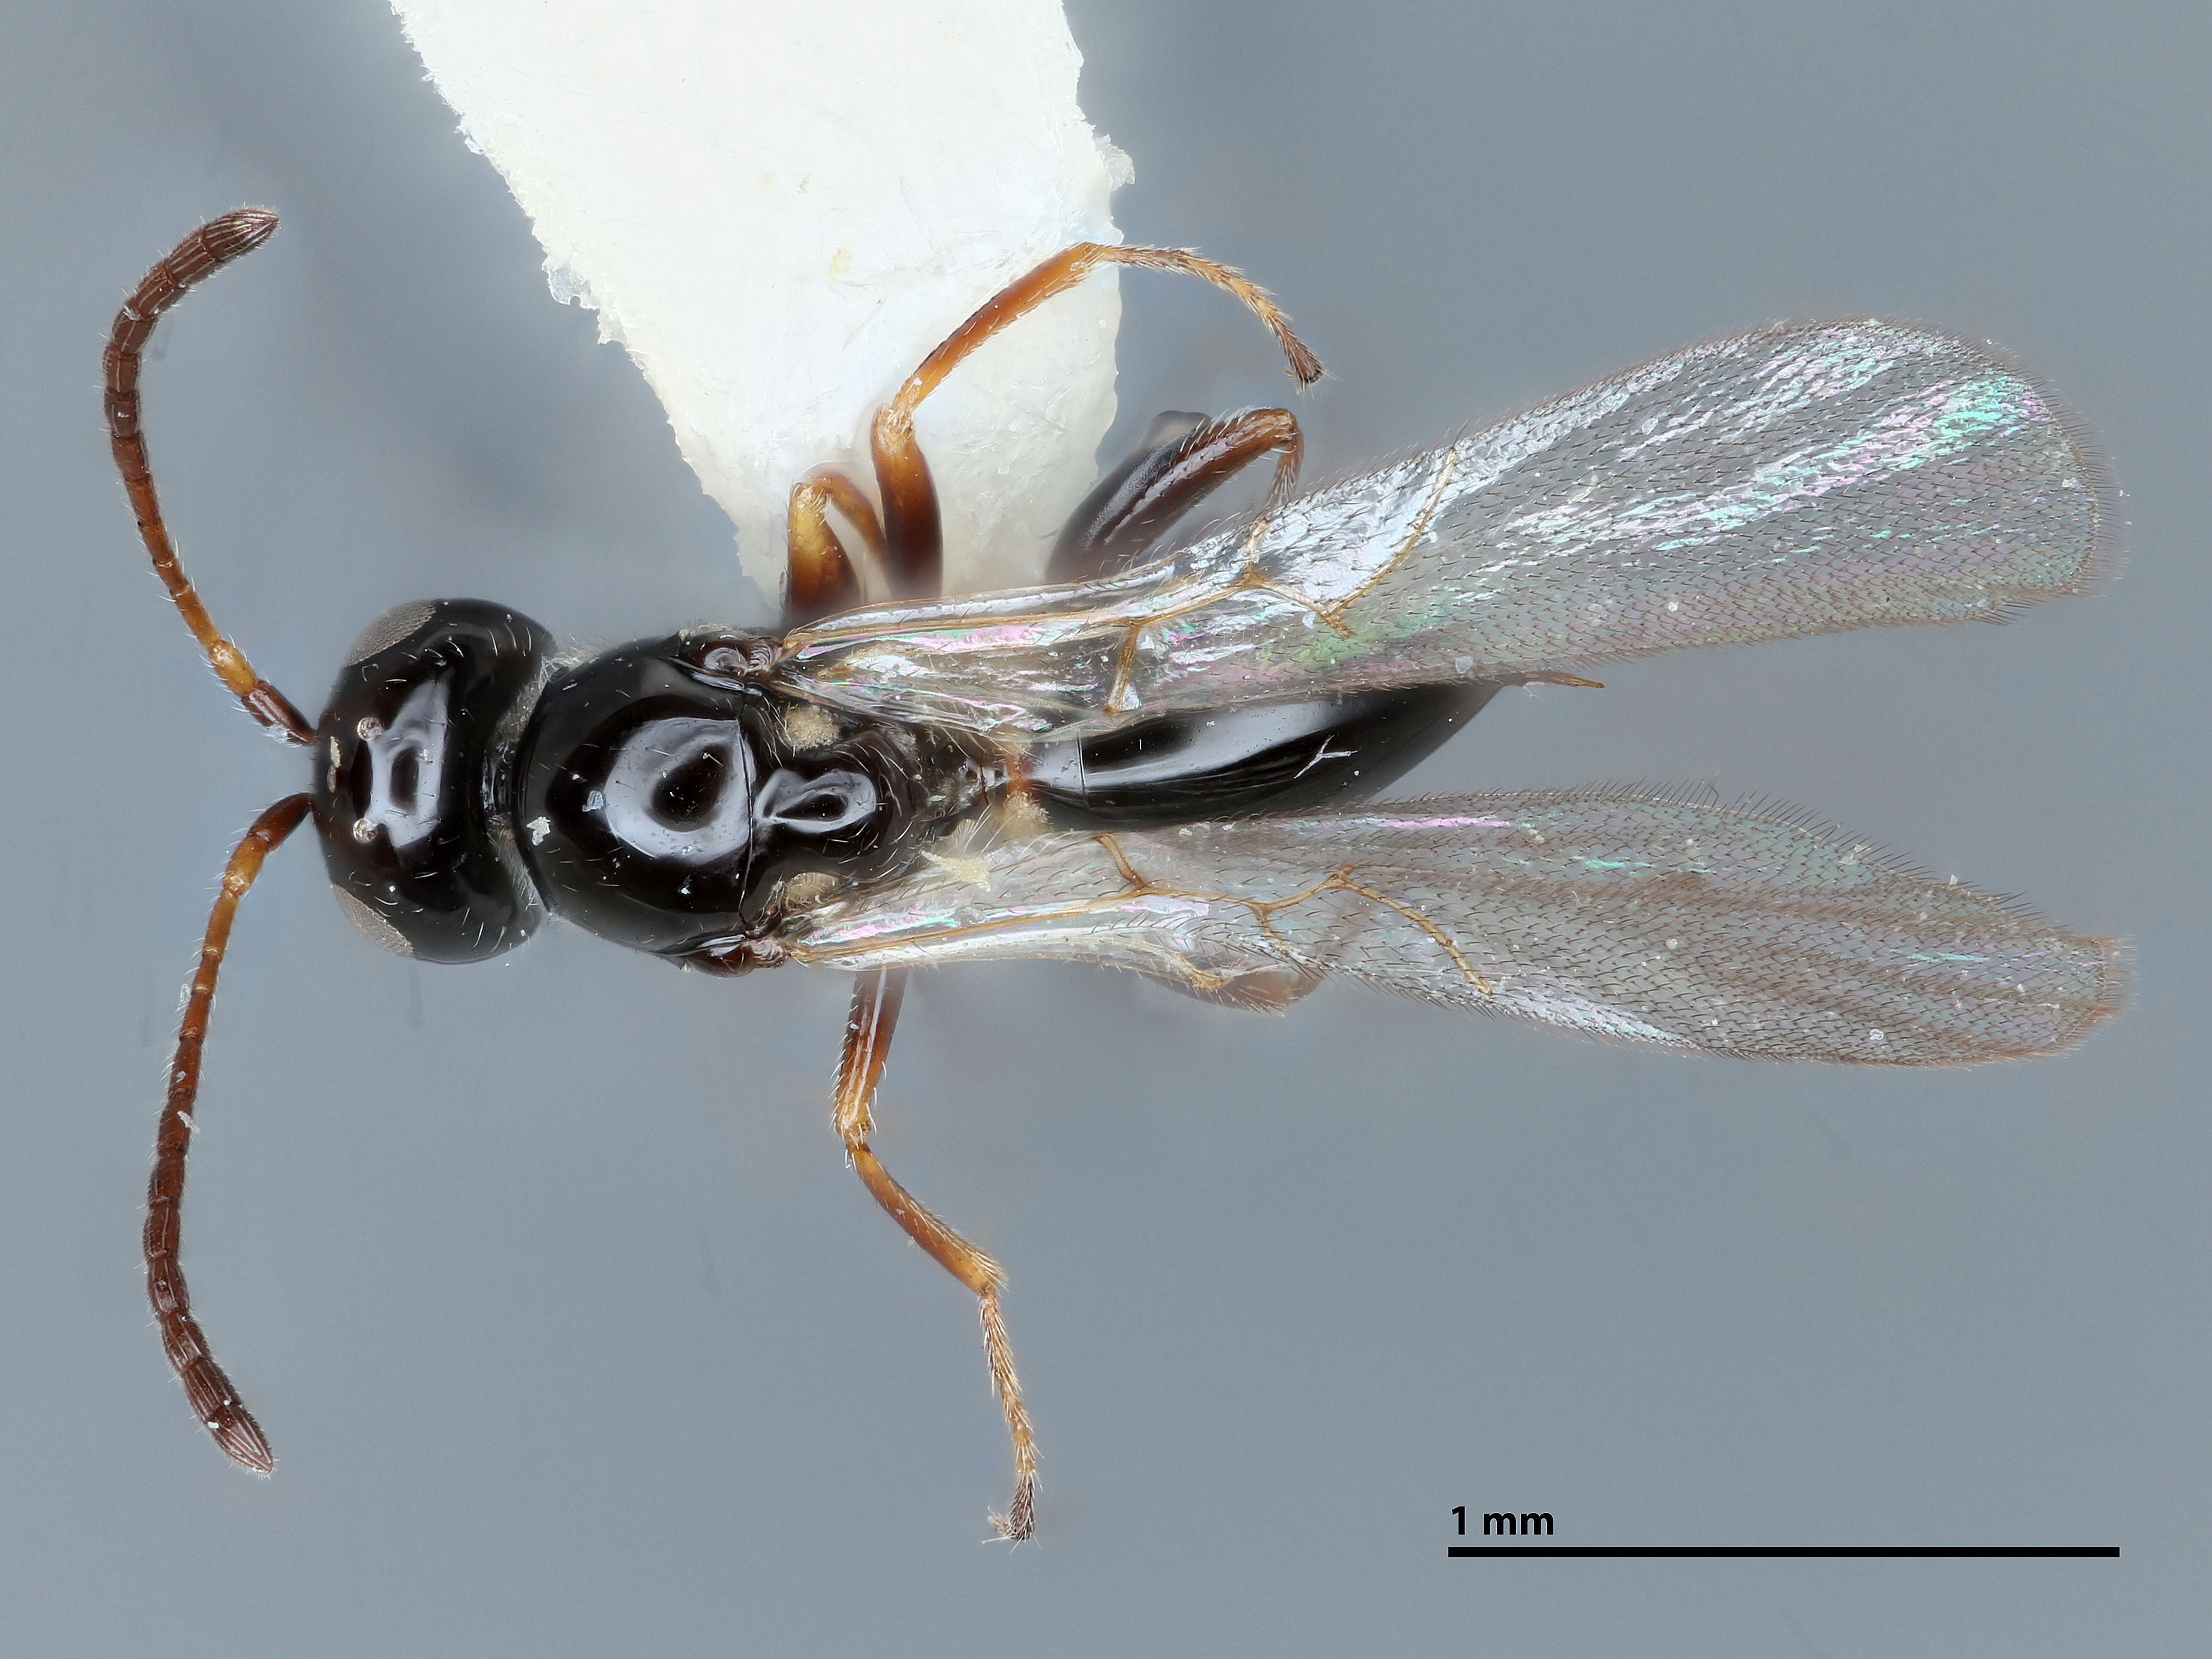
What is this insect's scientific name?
Apocharips hansoni
